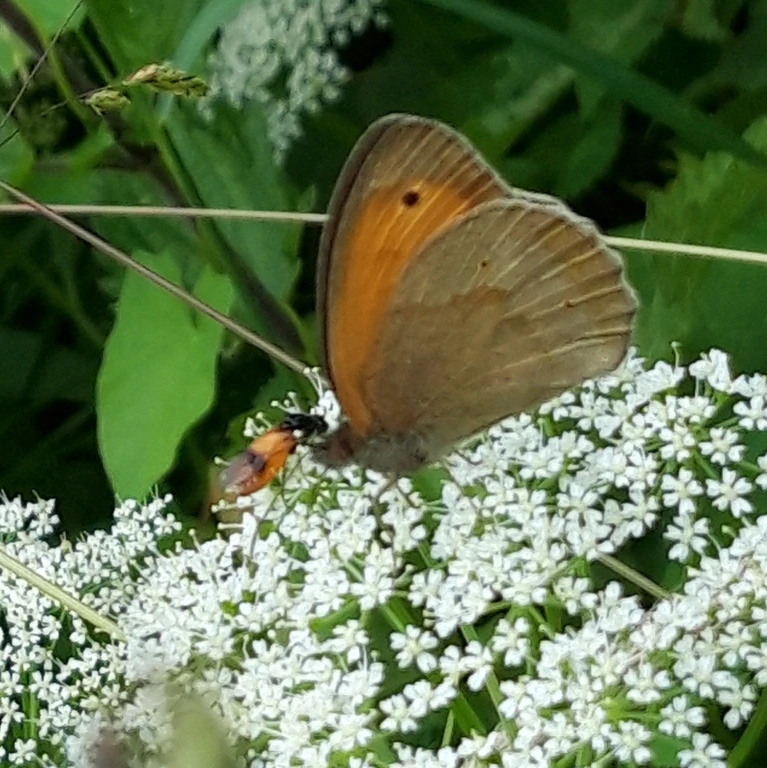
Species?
Maniola jurtina
